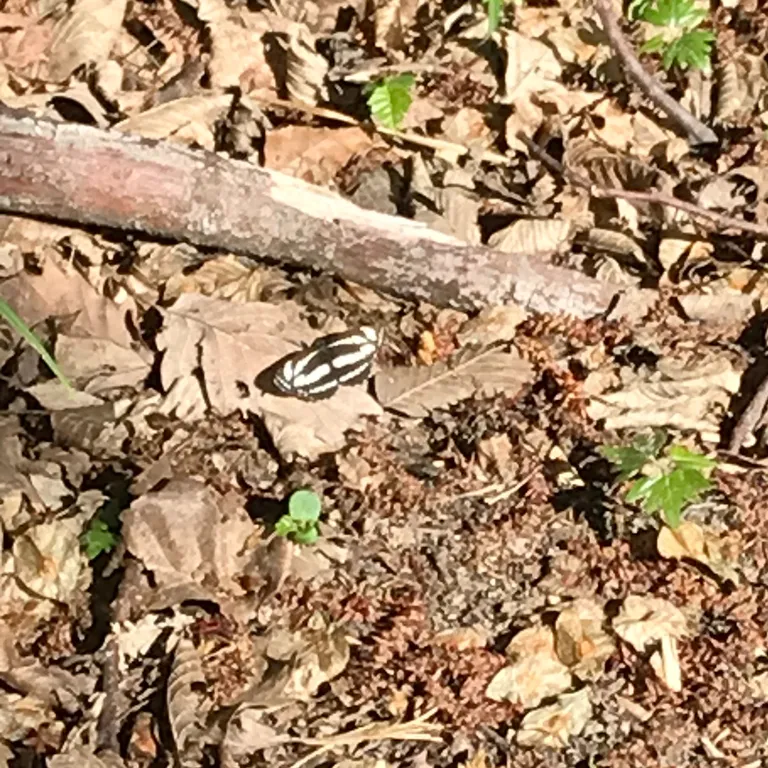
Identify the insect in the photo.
Neptis sappho
